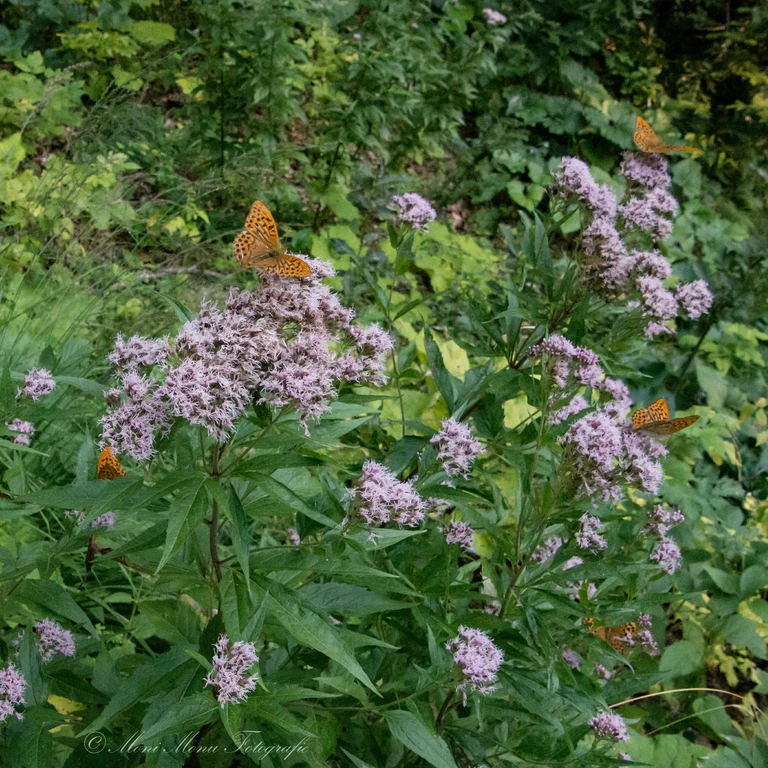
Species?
Argynnis paphia
